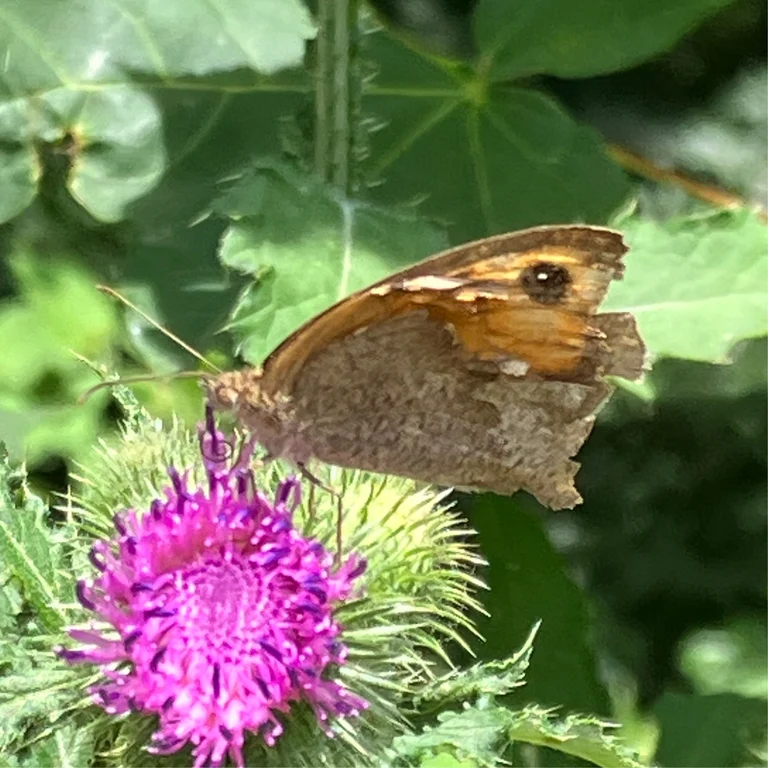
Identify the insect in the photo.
Maniola jurtina
